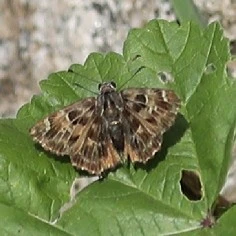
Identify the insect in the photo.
Carcharodus alceae
